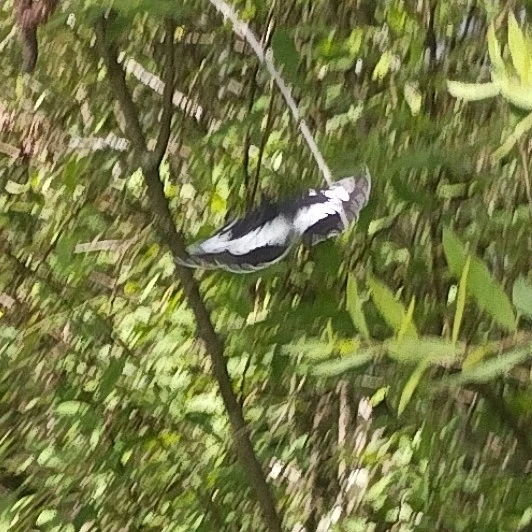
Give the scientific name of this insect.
Neptis rivularis
